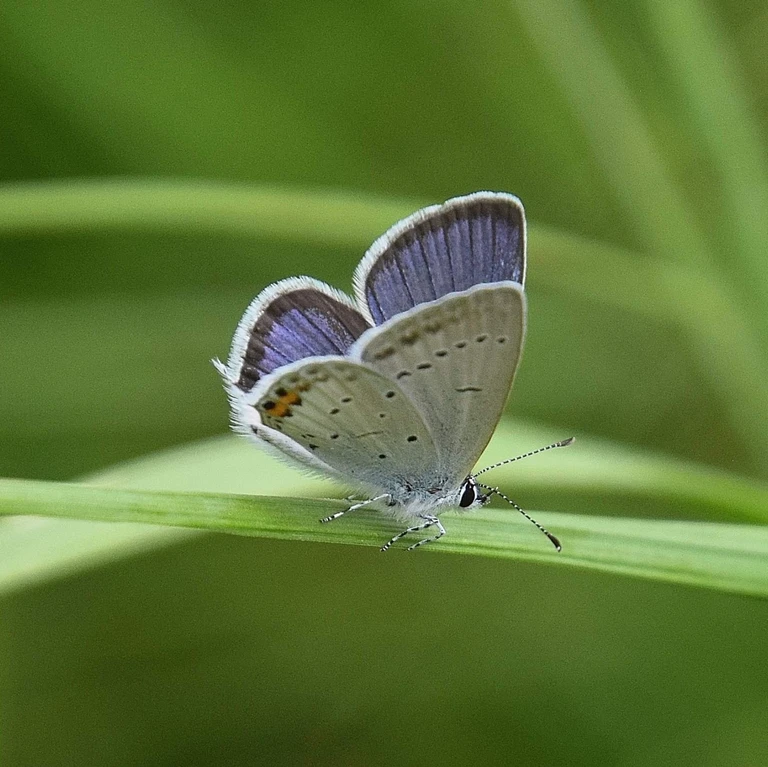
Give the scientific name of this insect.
Cupido argiades (also Elkalyce argiades)
